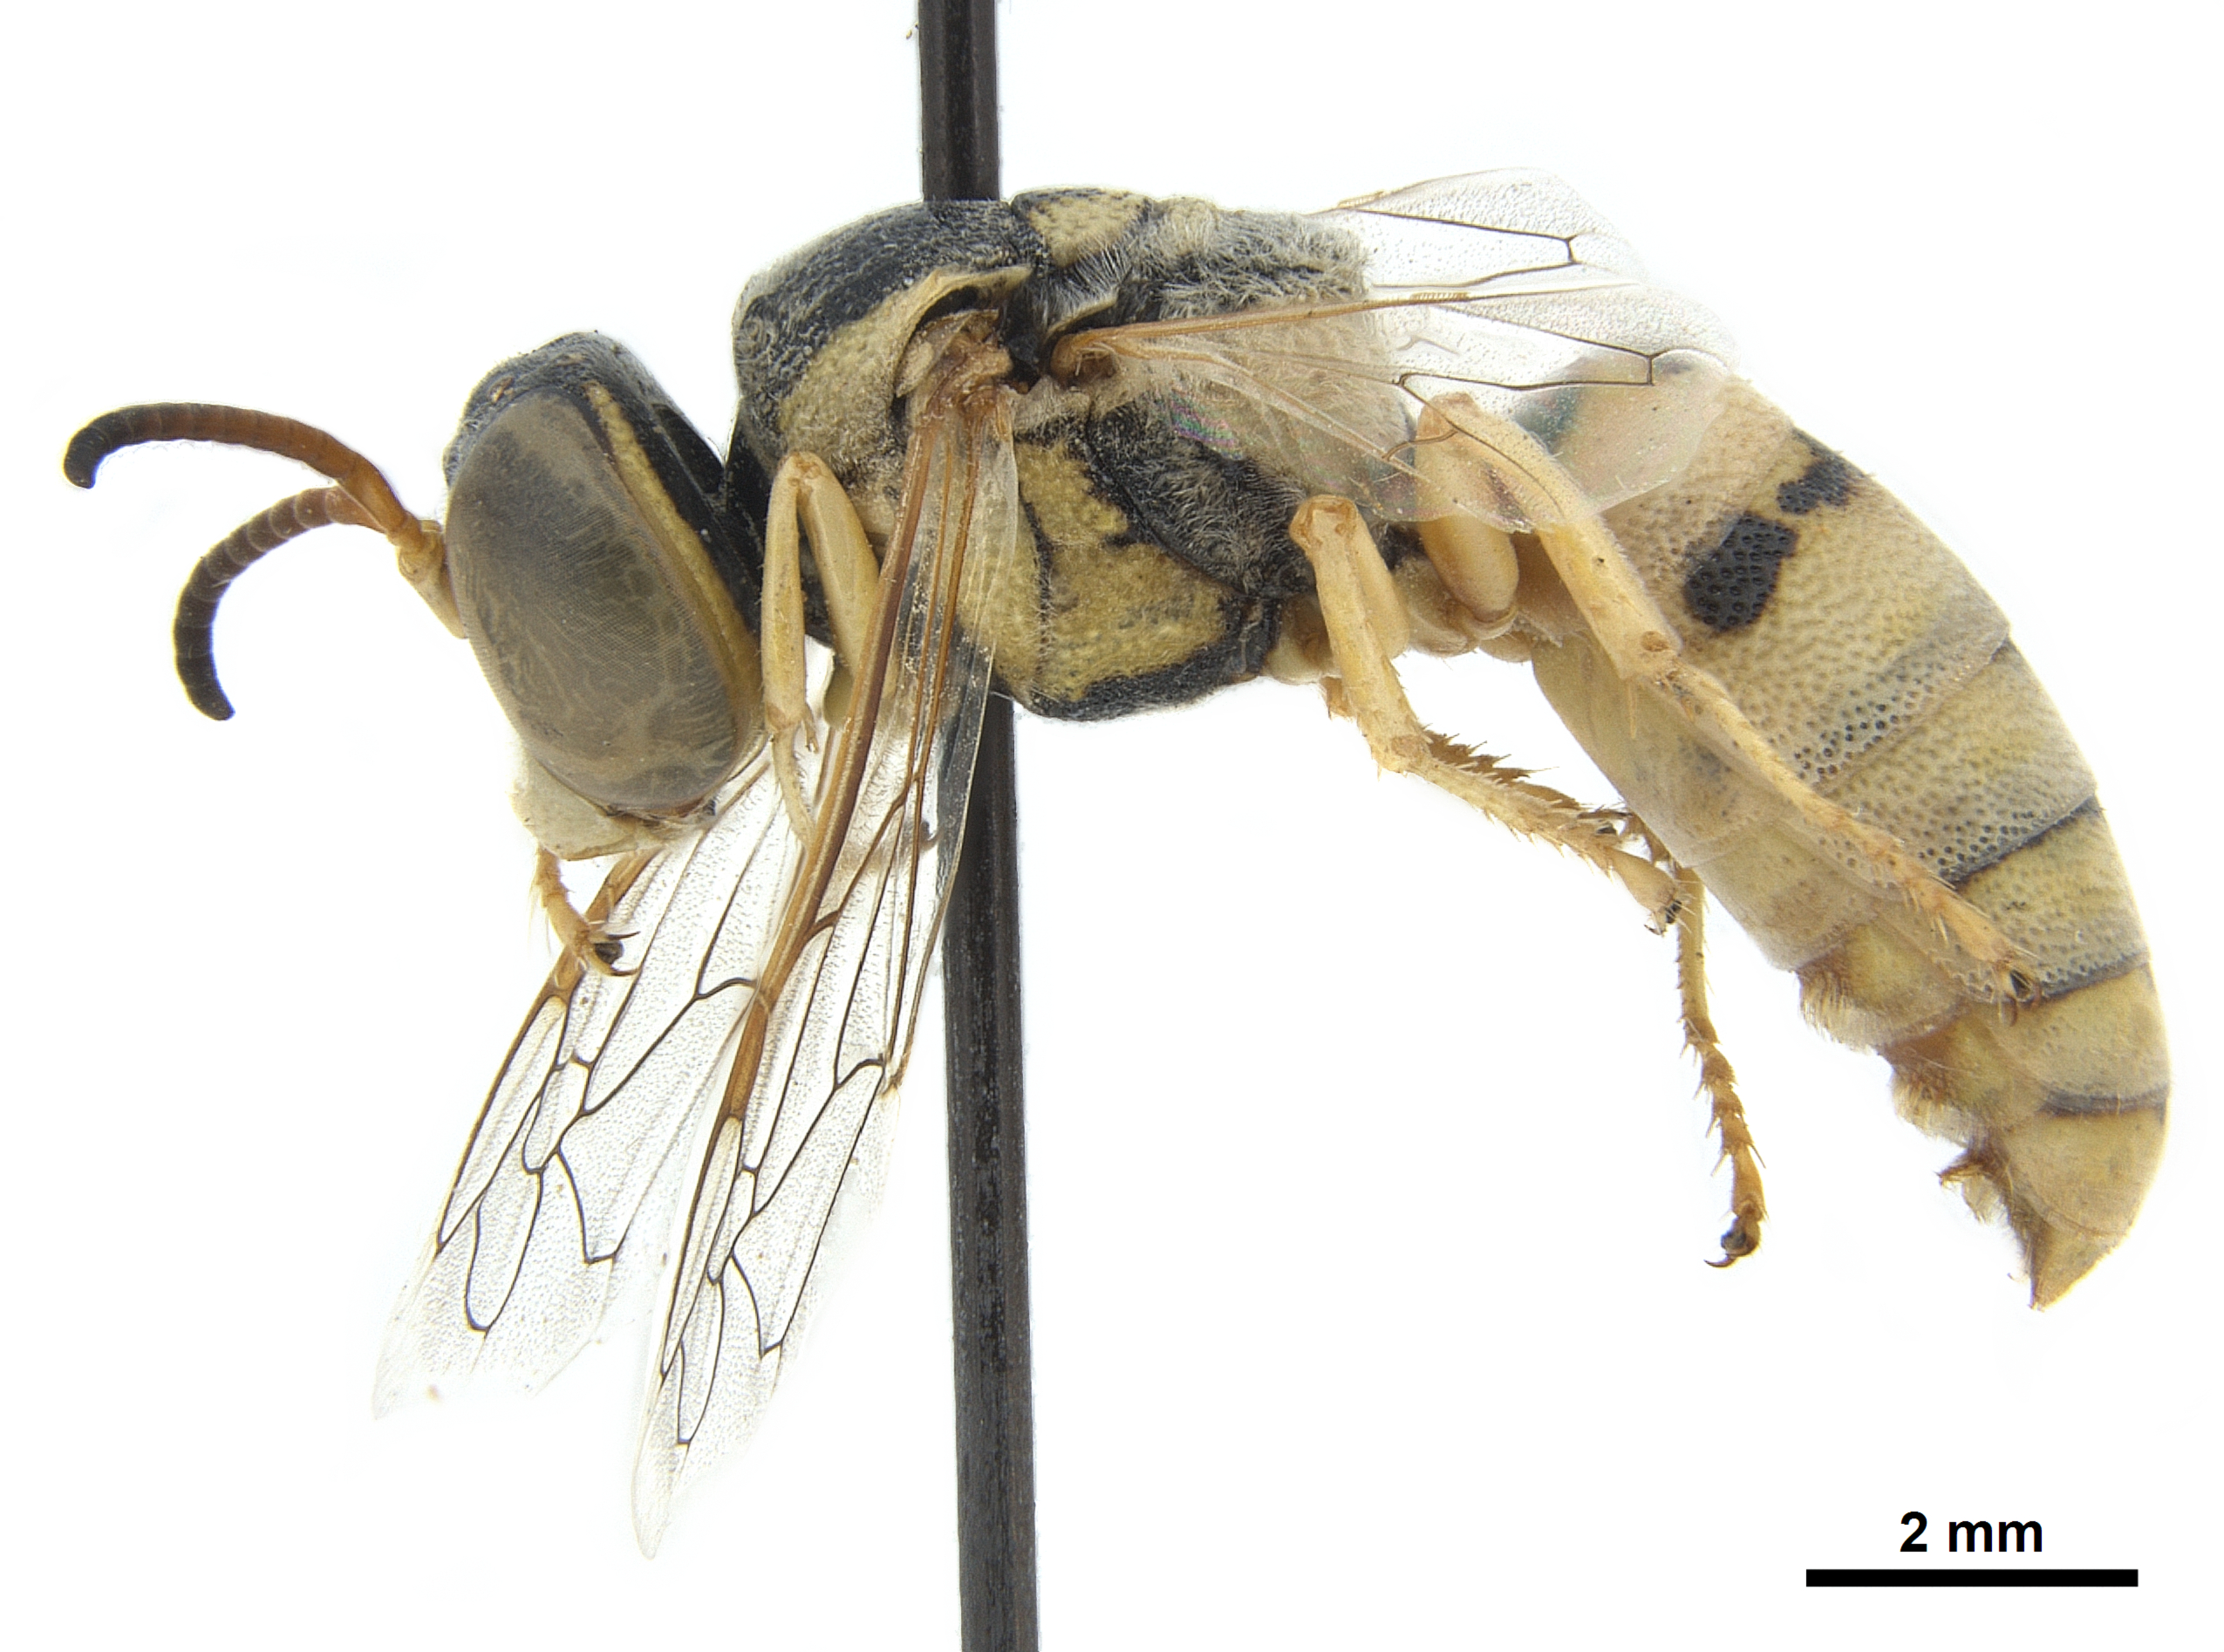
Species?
Kohlia coxalis
